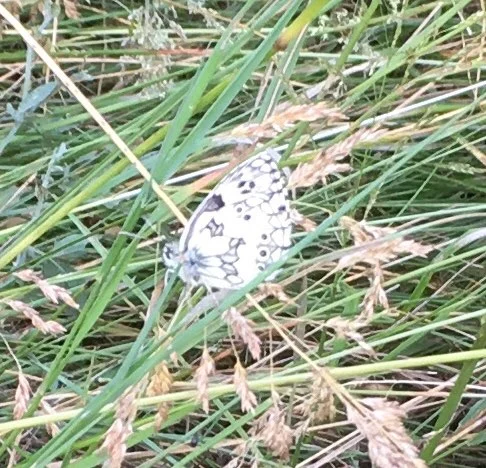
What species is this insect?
Melanargia galathea
